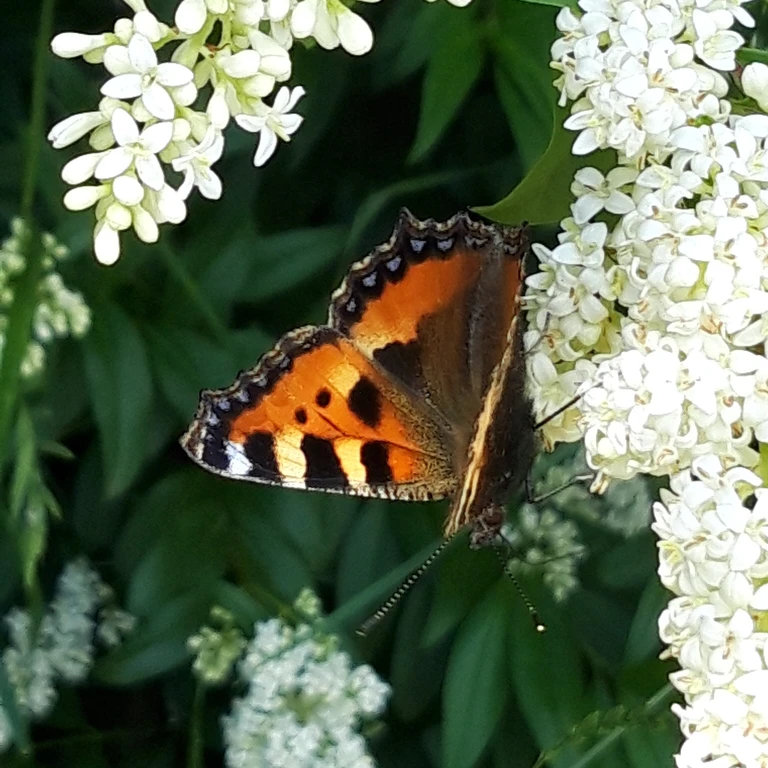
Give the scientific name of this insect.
Aglais urticae
